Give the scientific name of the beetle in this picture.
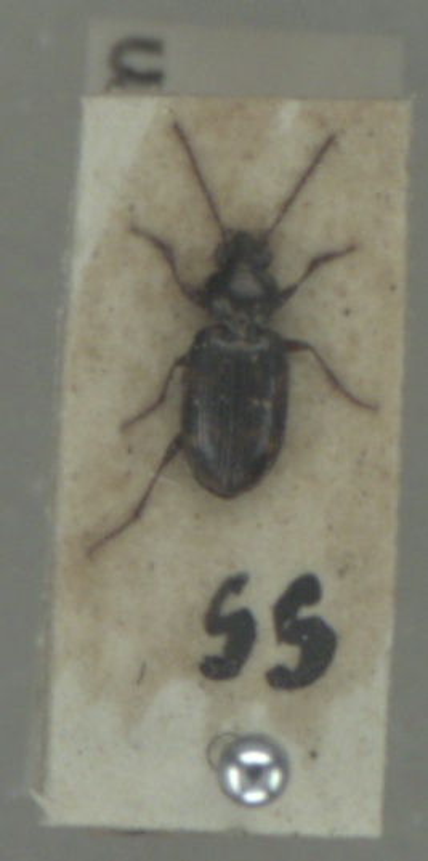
Bembidion varium
